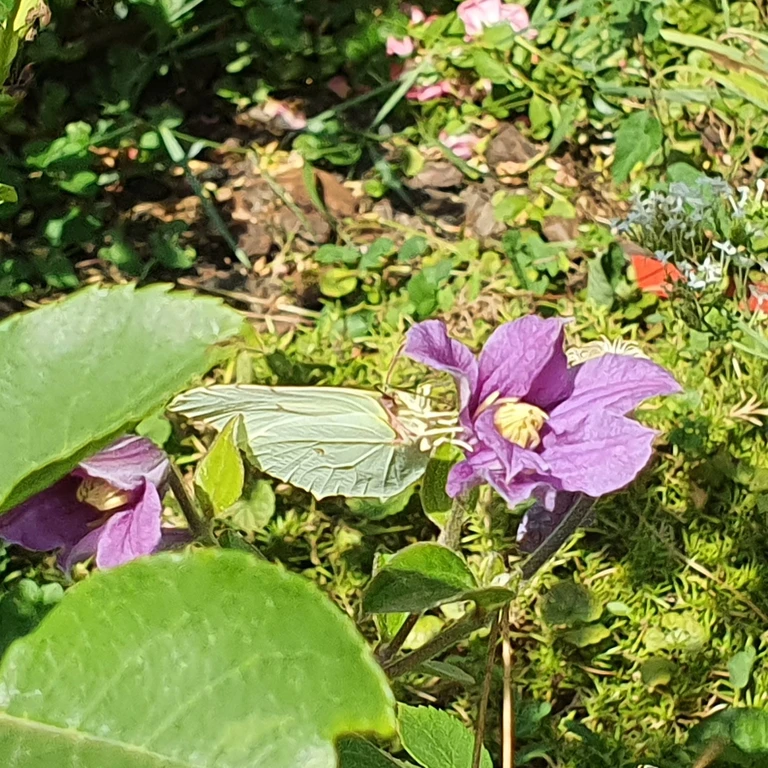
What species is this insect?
Gonepteryx rhamni
